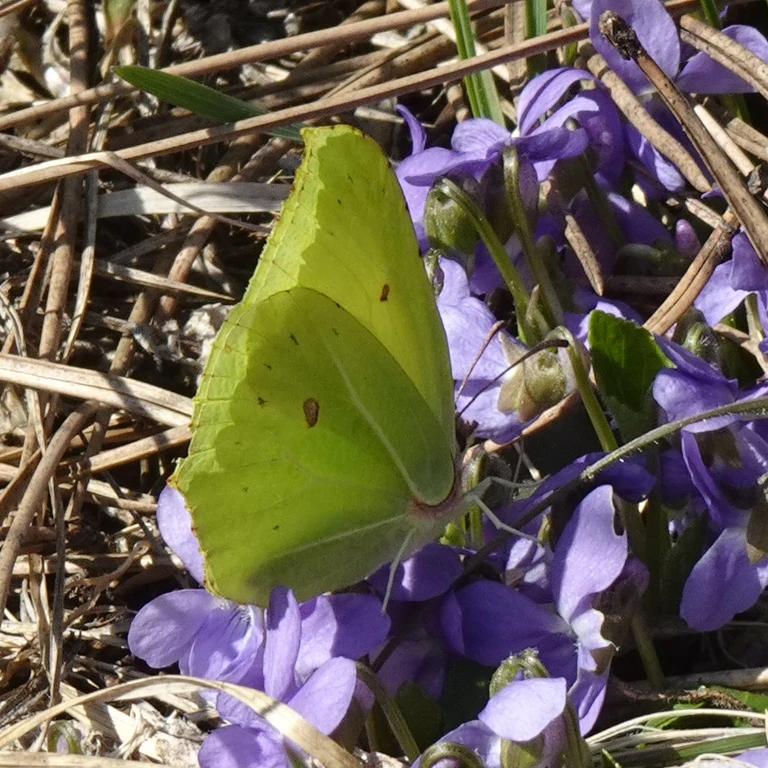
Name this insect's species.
Gonepteryx rhamni
